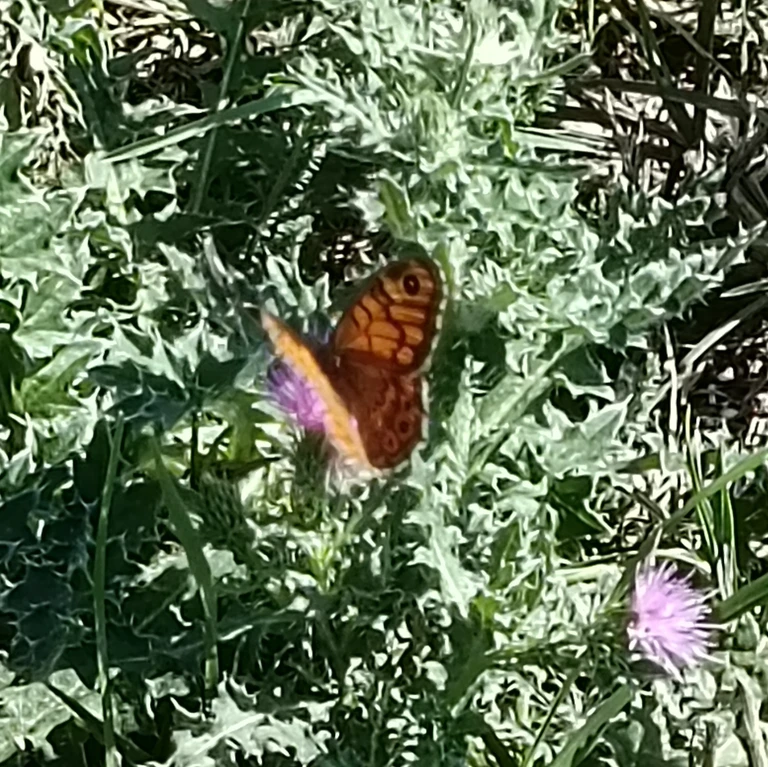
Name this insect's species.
Lasiommata megera (also Pararge megera)
